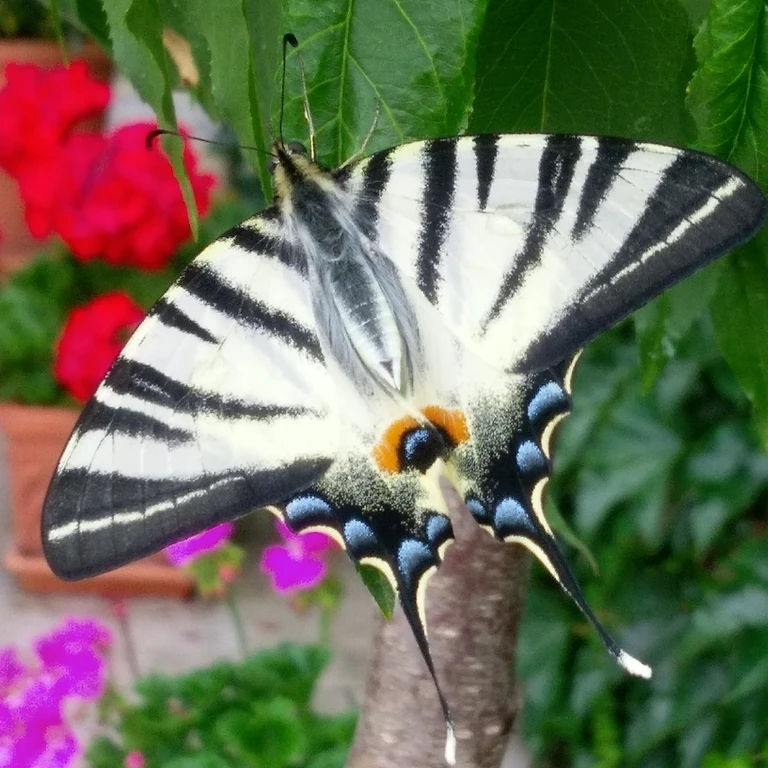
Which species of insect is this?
Iphiclides podalirius
